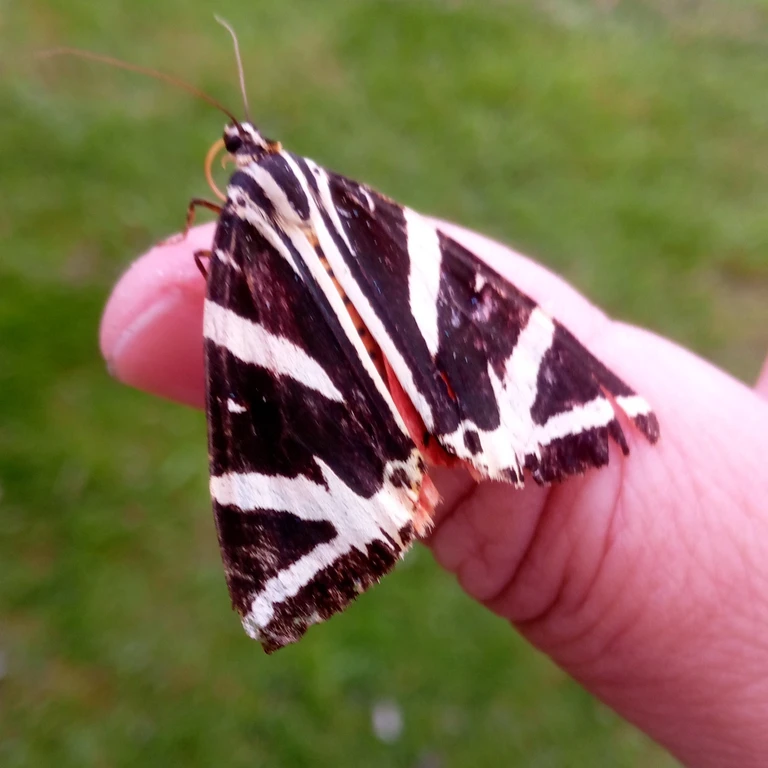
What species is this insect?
Euplagia quadripunctaria
